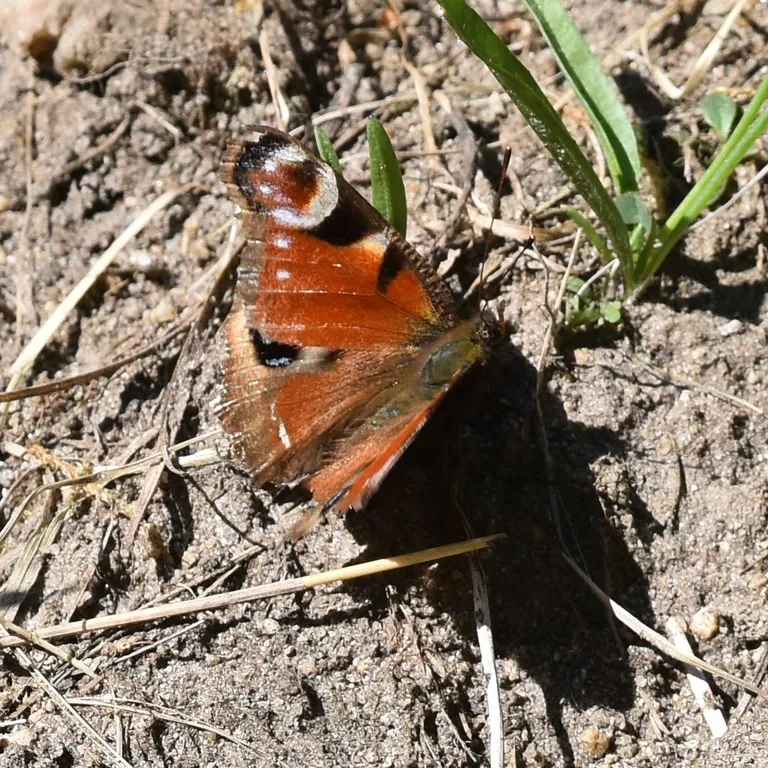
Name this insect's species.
Aglais io
